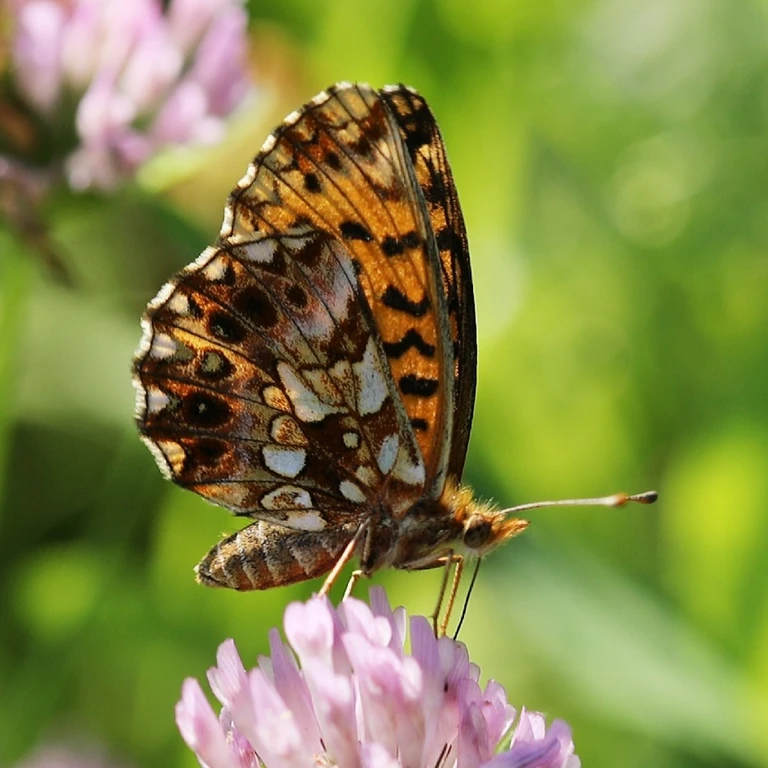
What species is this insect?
Boloria dia
